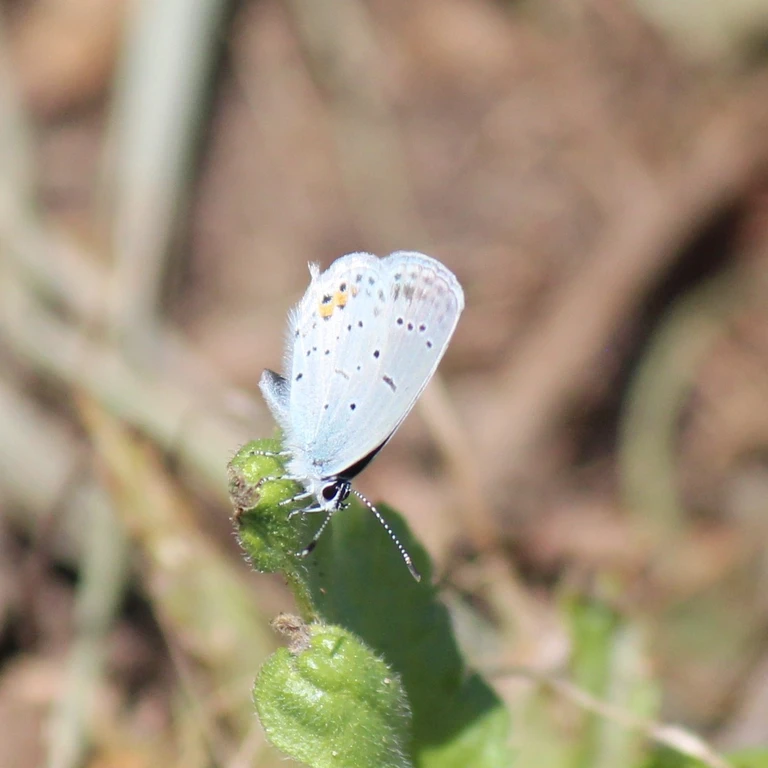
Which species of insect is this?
Cupido argiades (also Elkalyce argiades)
